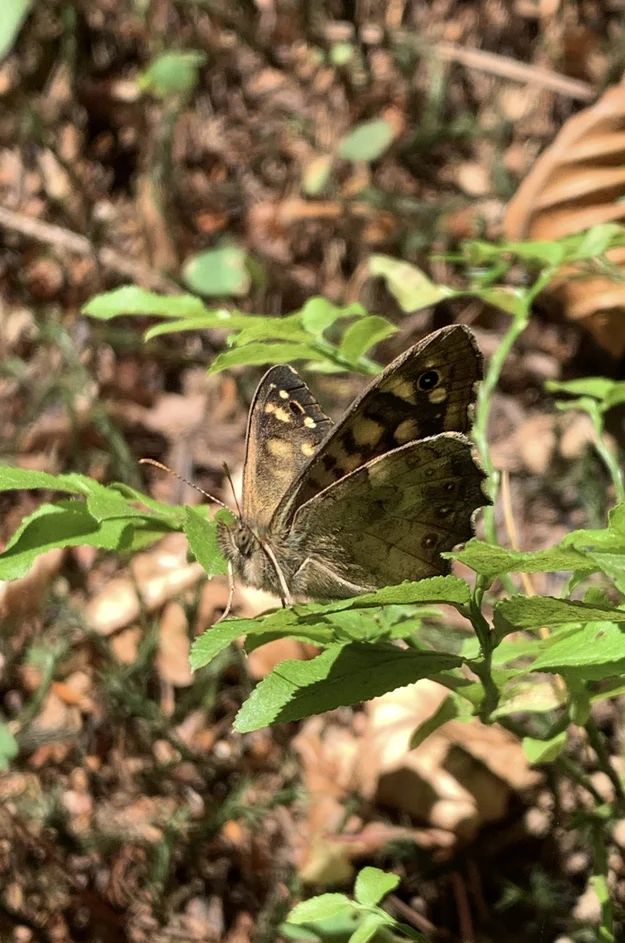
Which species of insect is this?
Pararge aegeria
